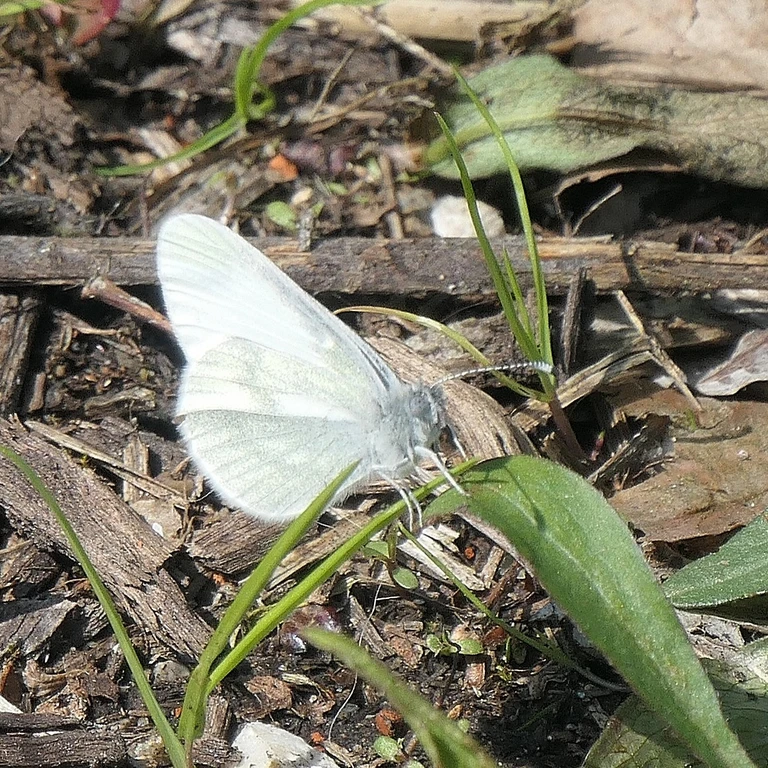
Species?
Leptidea sinapis/juvernica
